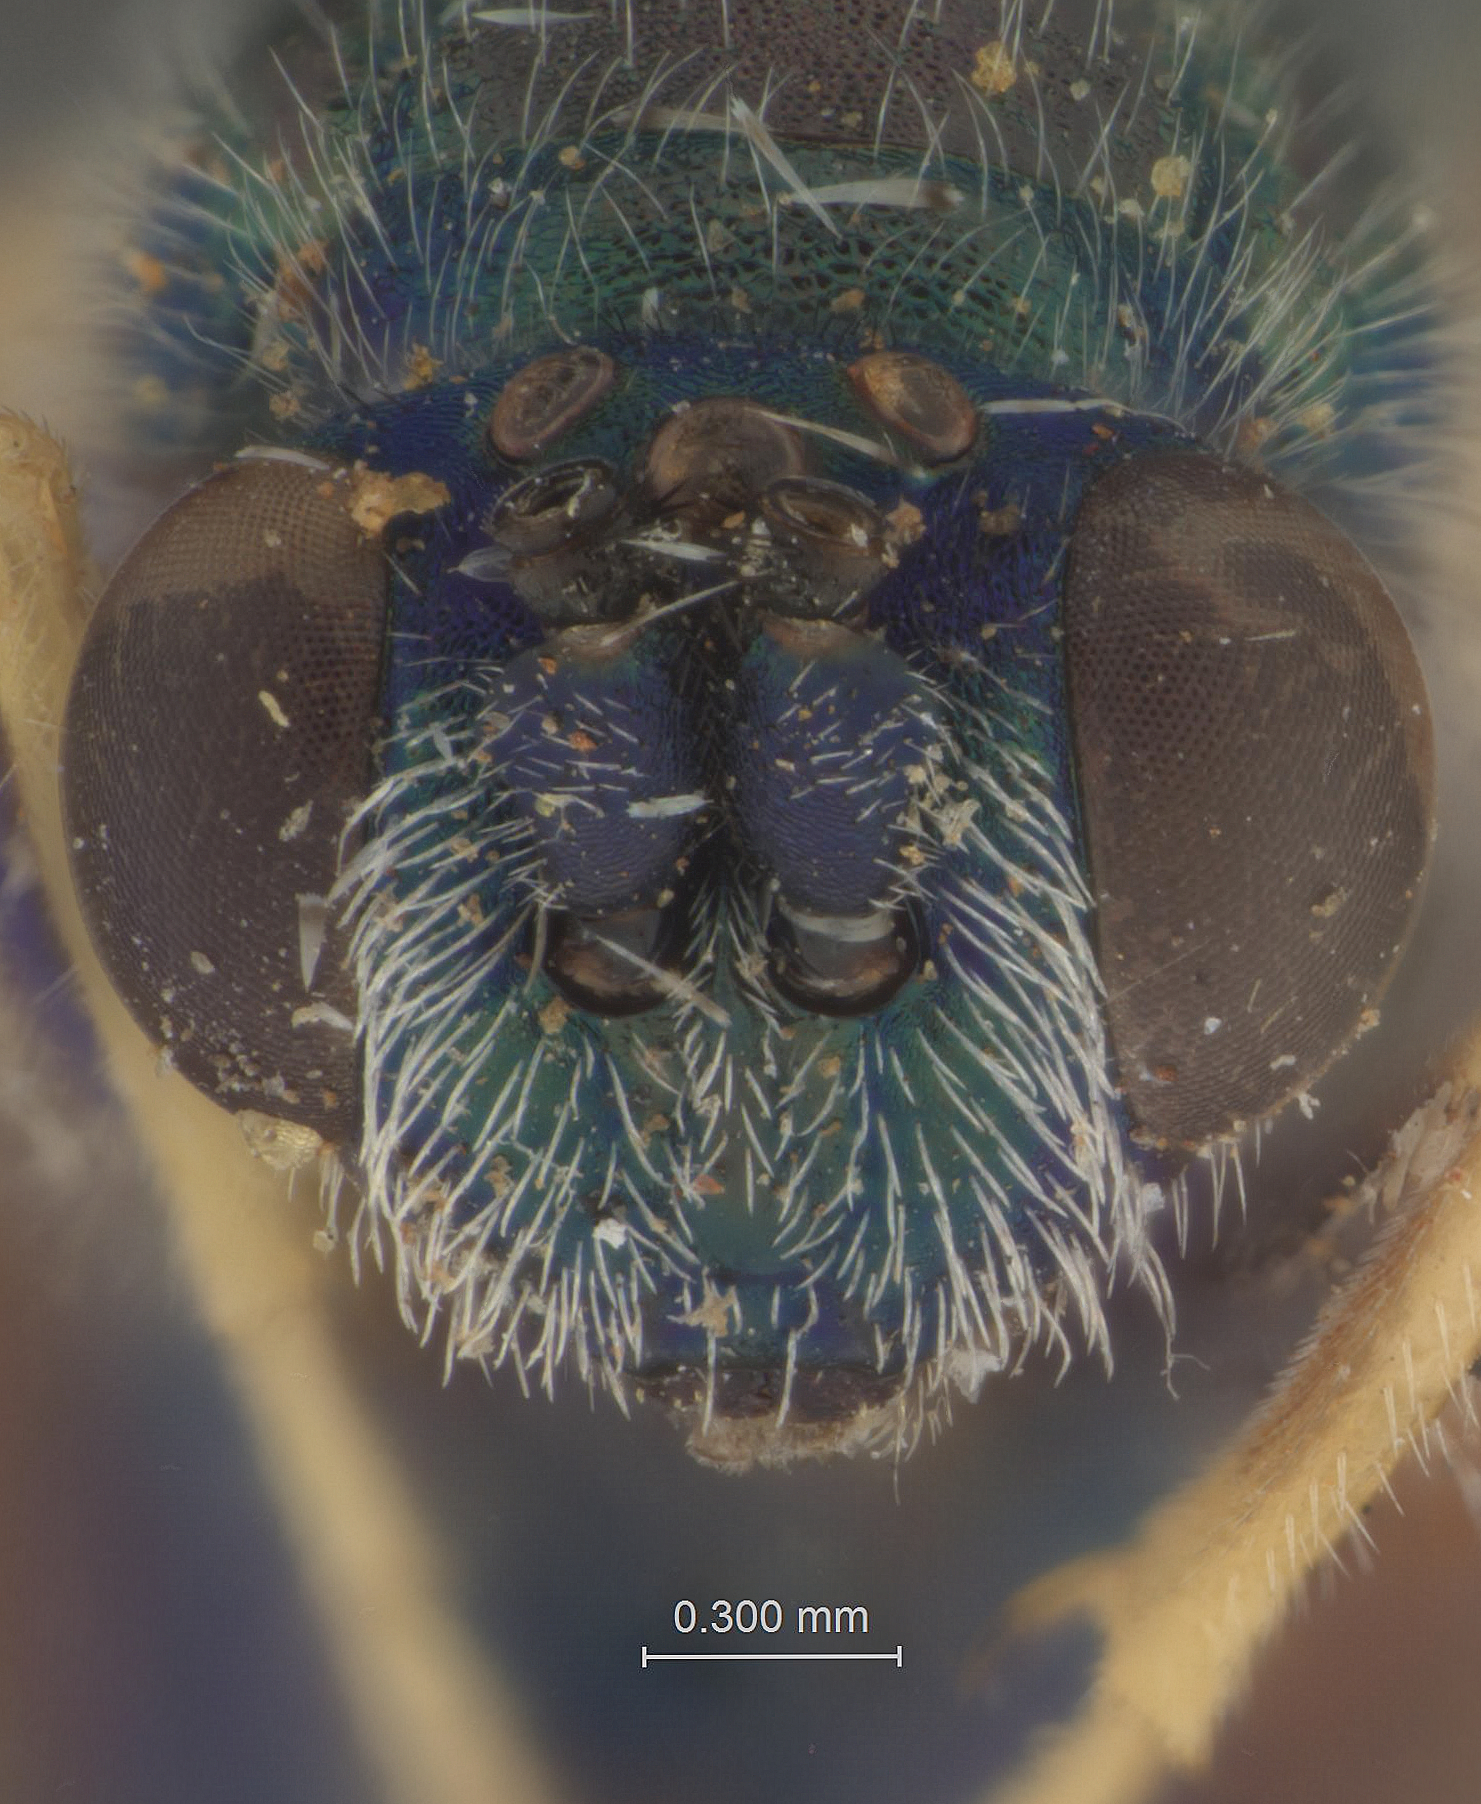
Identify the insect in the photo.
Dinoura eucalypti
